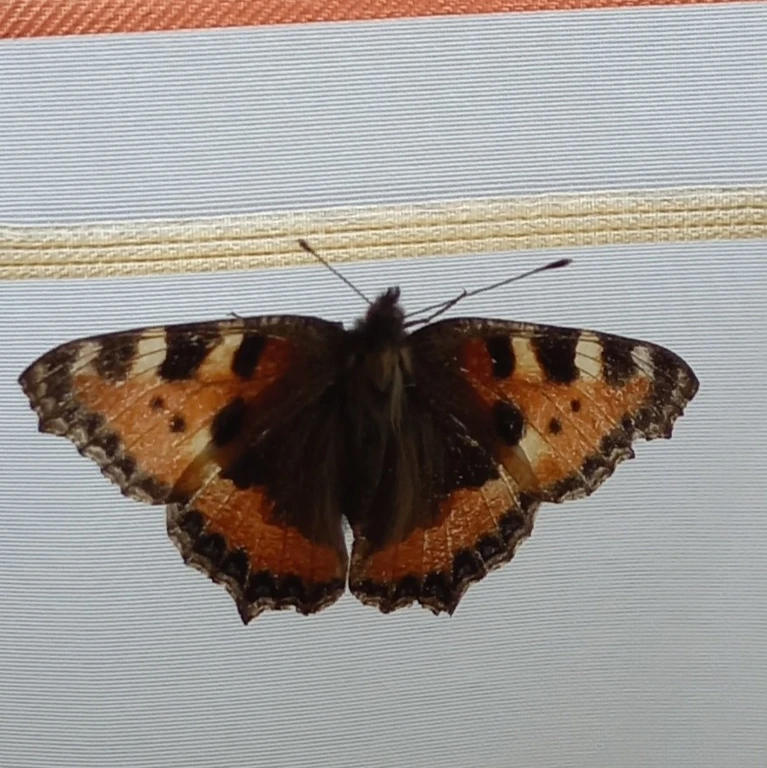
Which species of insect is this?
Aglais urticae
